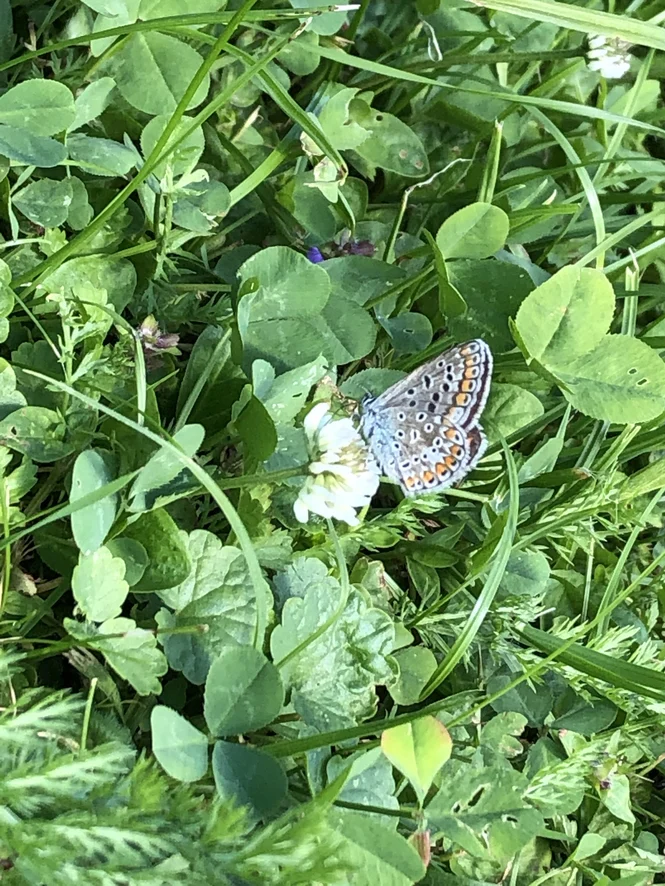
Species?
Polyommatus icarus
